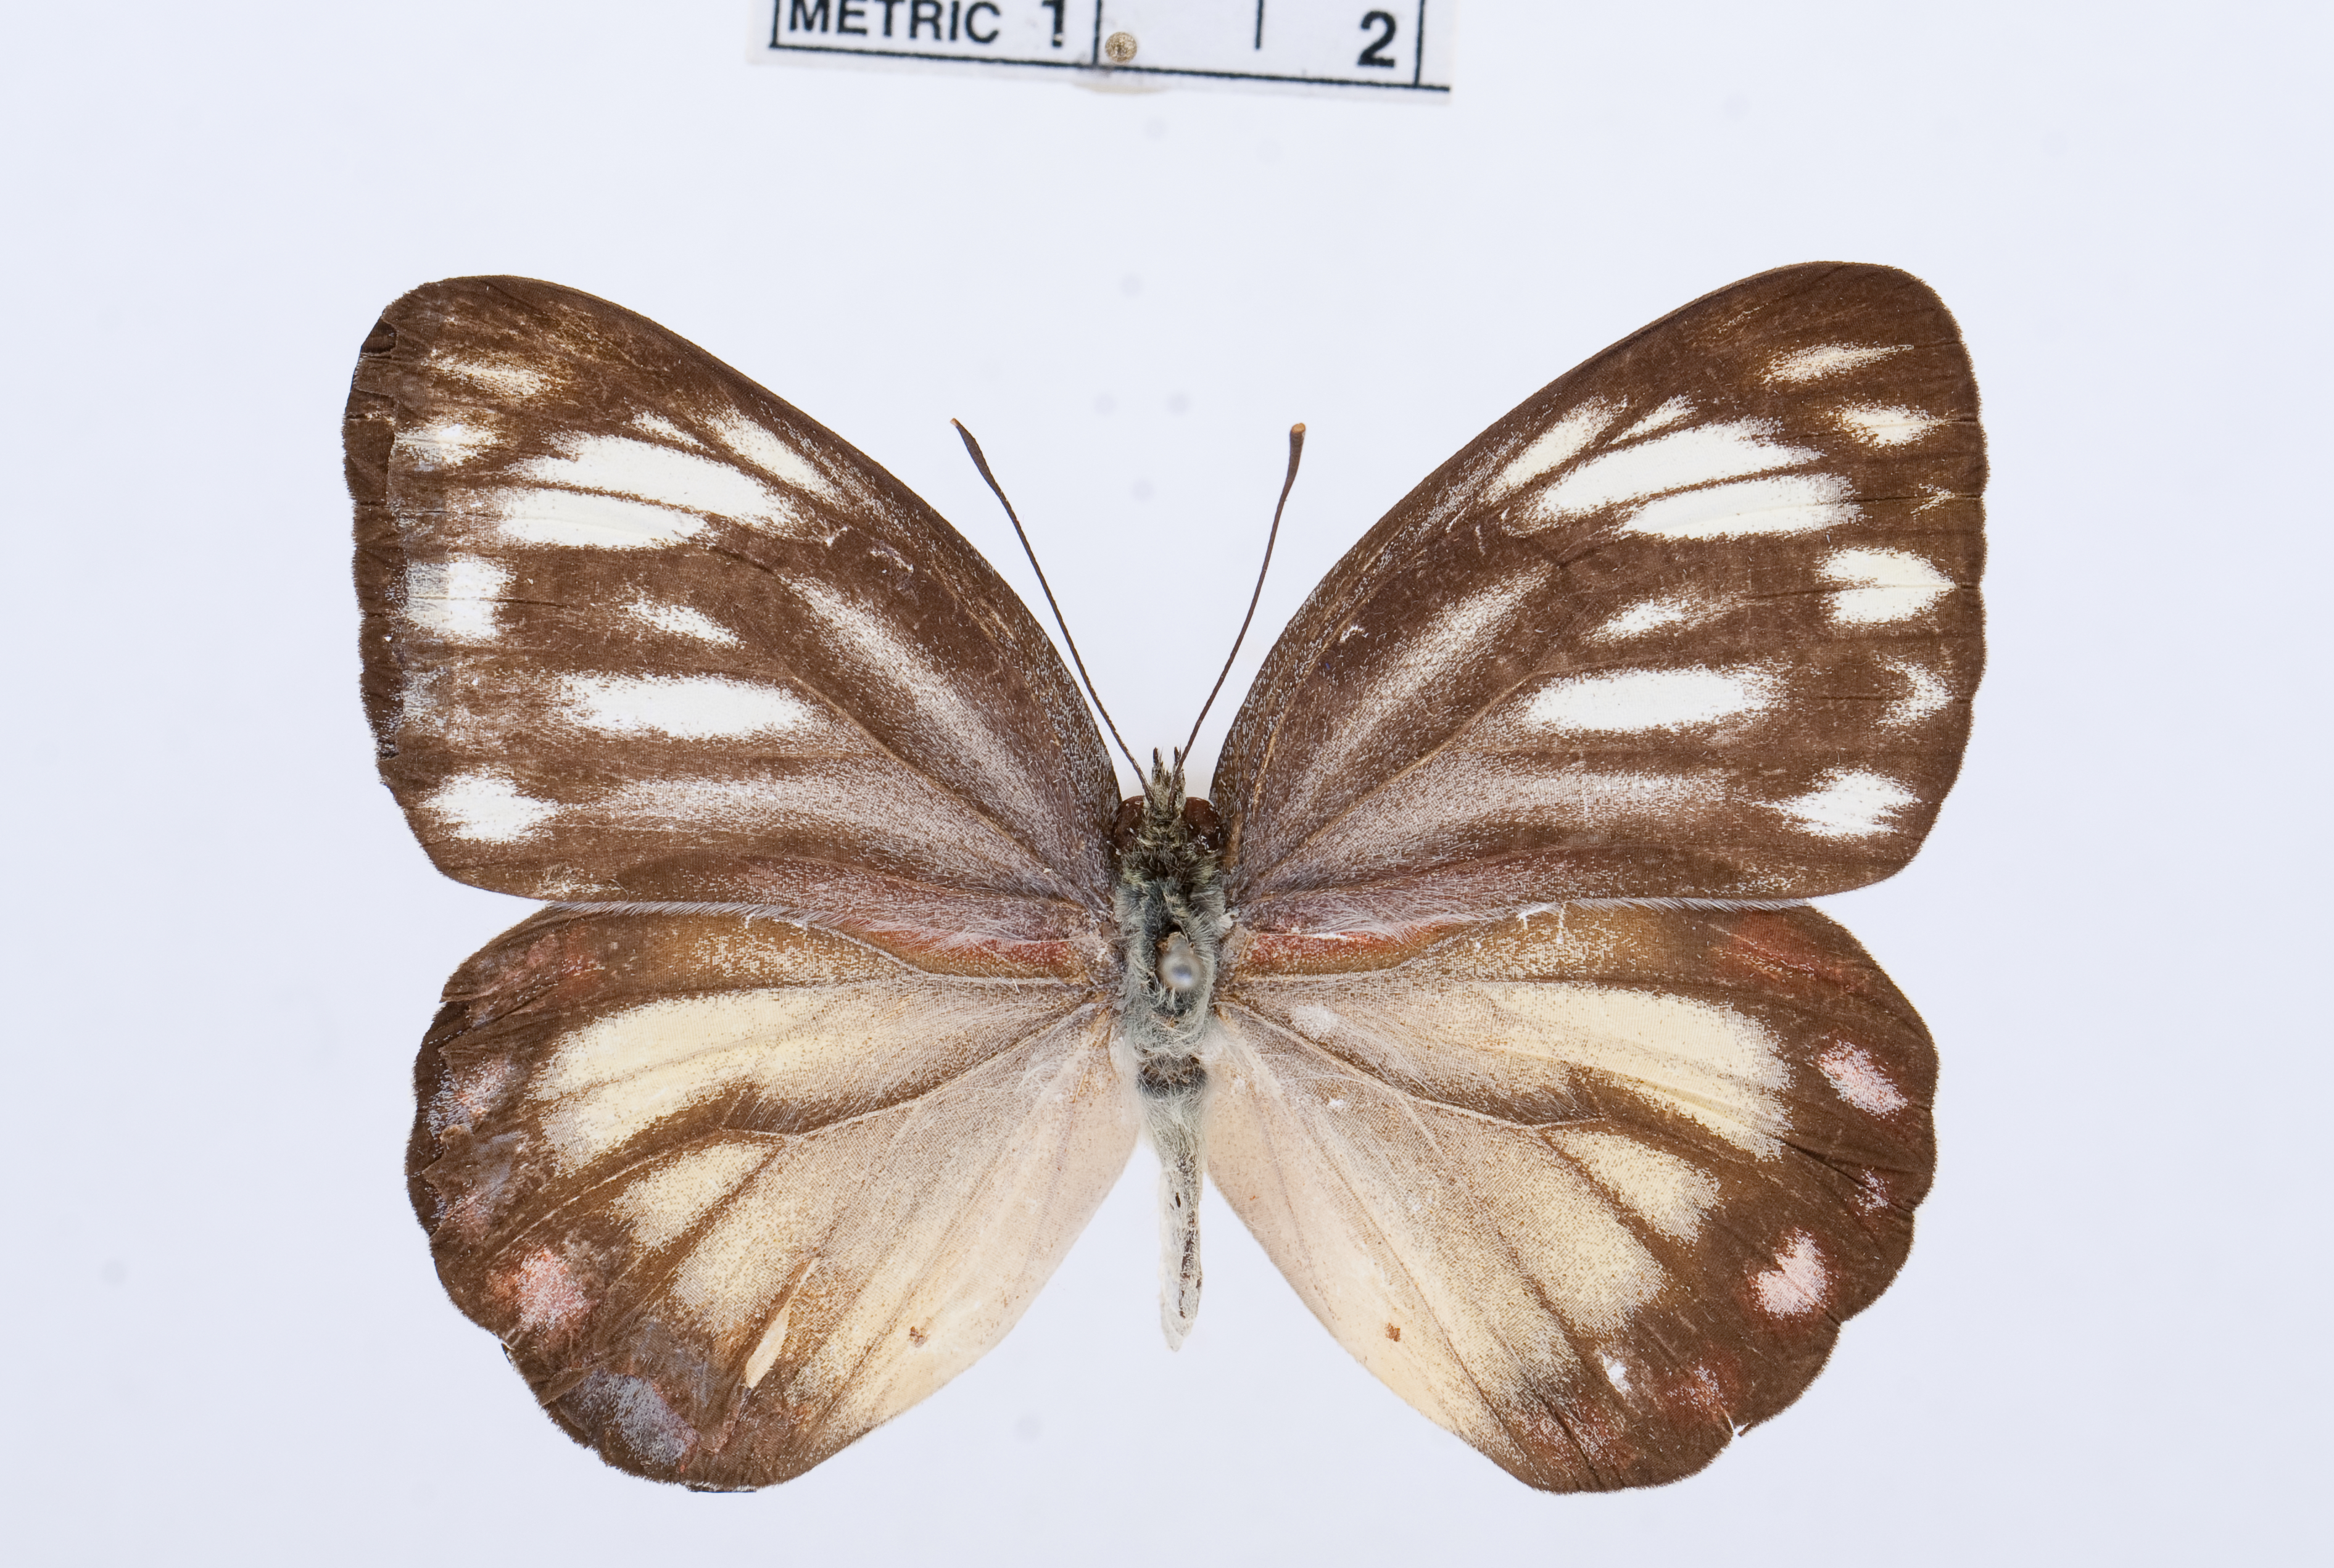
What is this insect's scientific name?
Cepora julia
